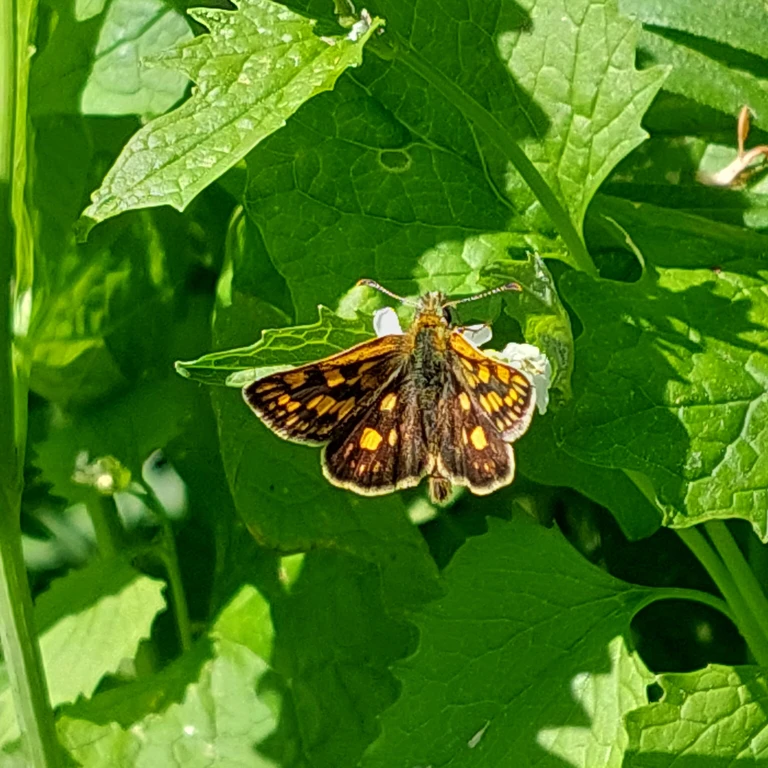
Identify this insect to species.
Carterocephalus palaemon
